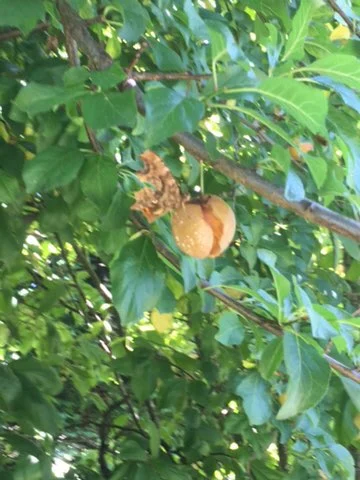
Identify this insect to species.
Polygonia c-album
